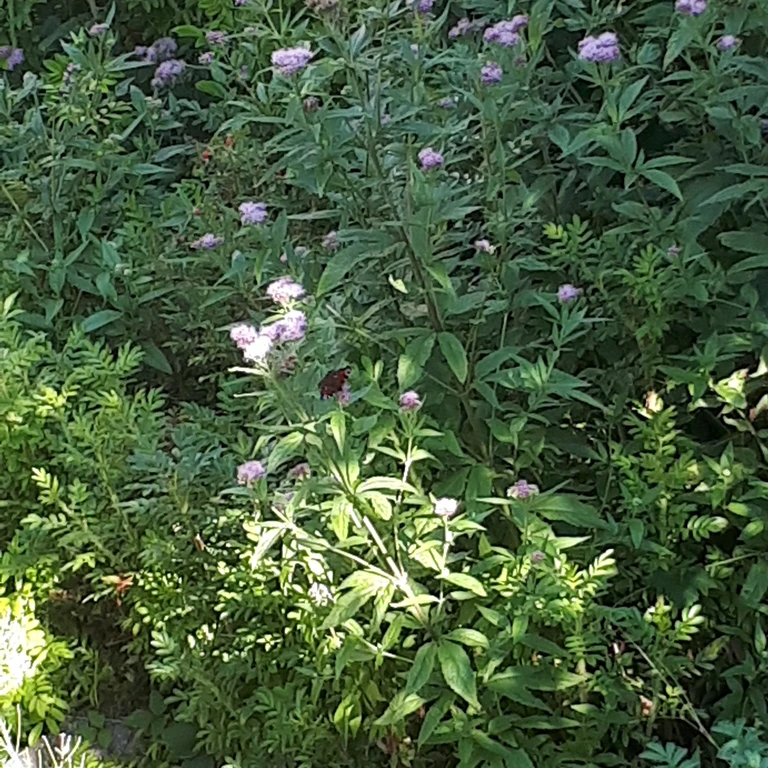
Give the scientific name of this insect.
Aglais io
